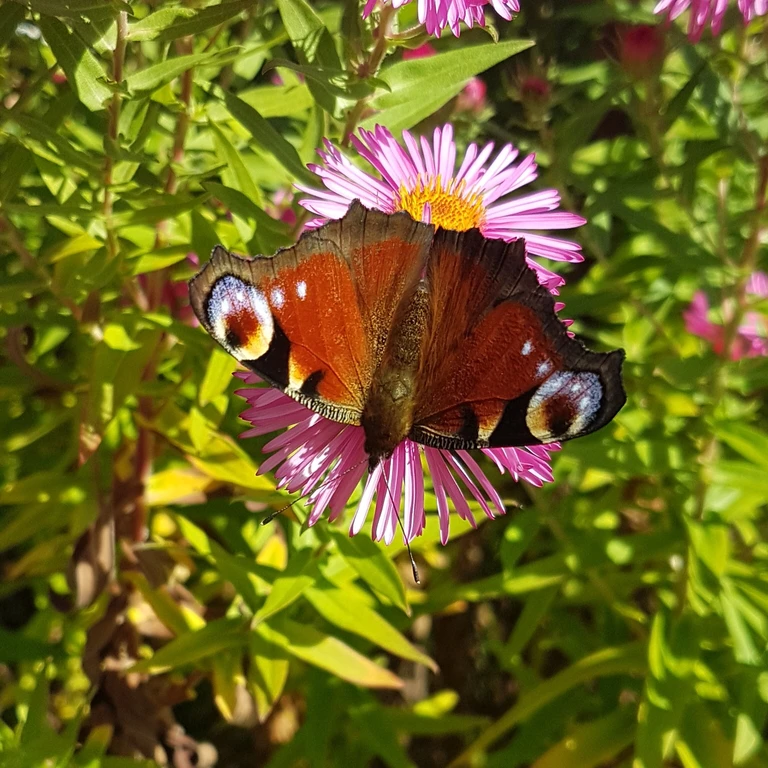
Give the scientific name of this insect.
Aglais io
